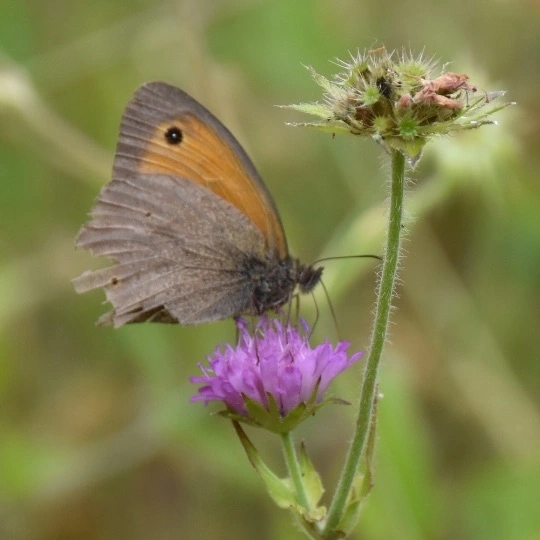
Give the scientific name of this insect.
Maniola jurtina
